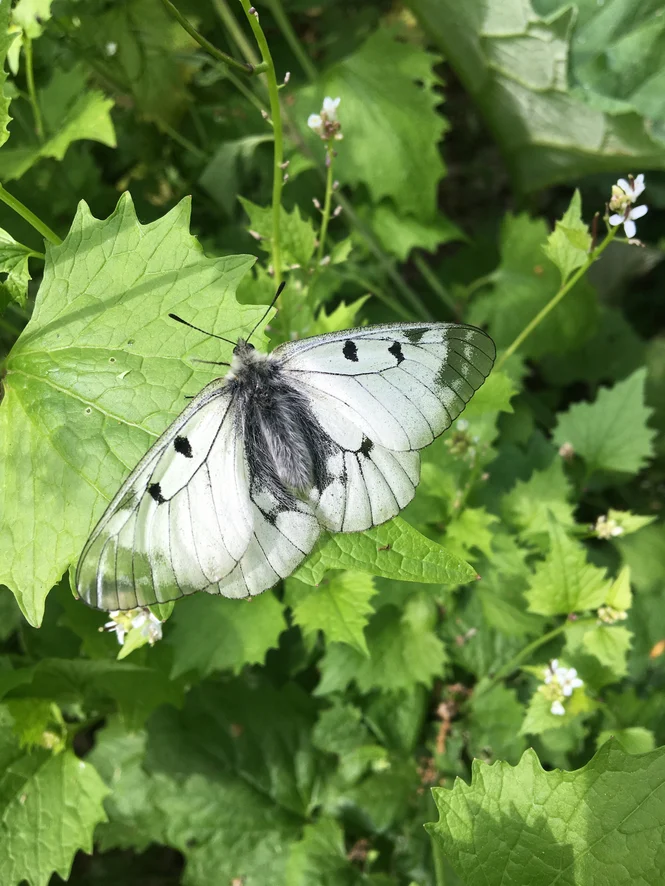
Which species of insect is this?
Parnassius mnemosyne
